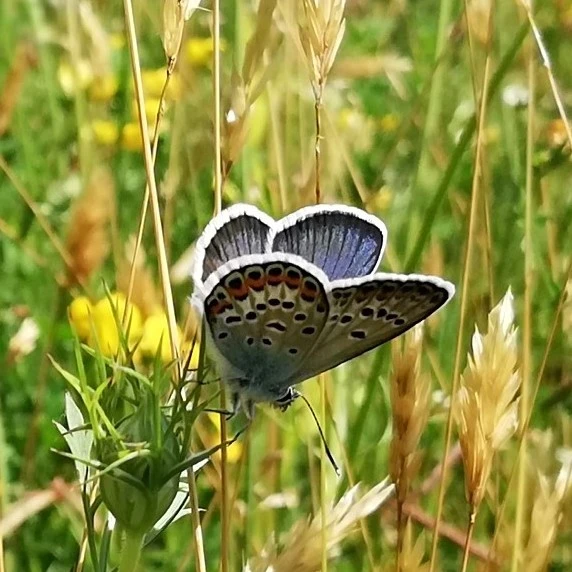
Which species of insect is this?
Plebejus argus
